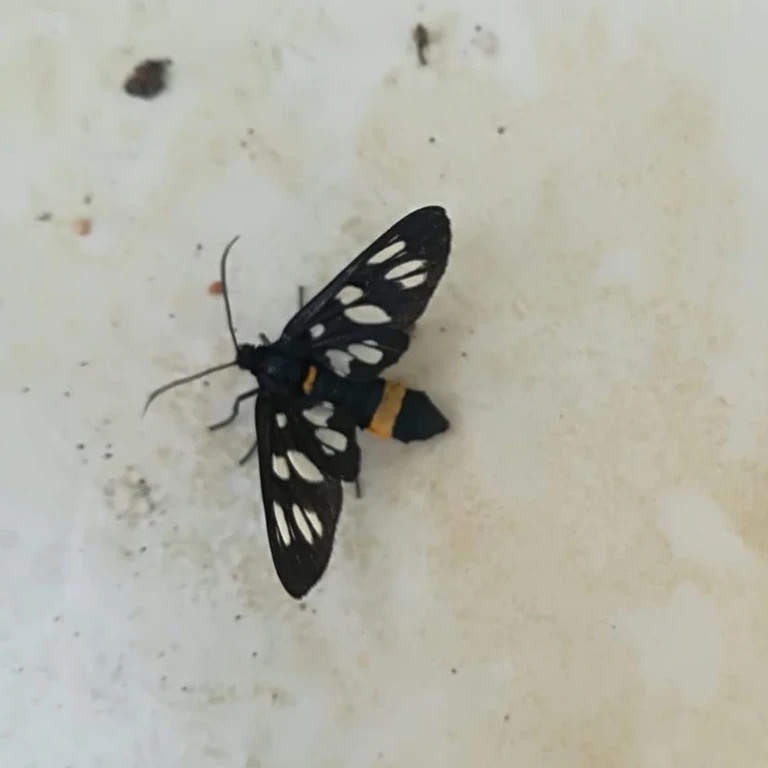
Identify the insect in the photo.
Amata phegea
